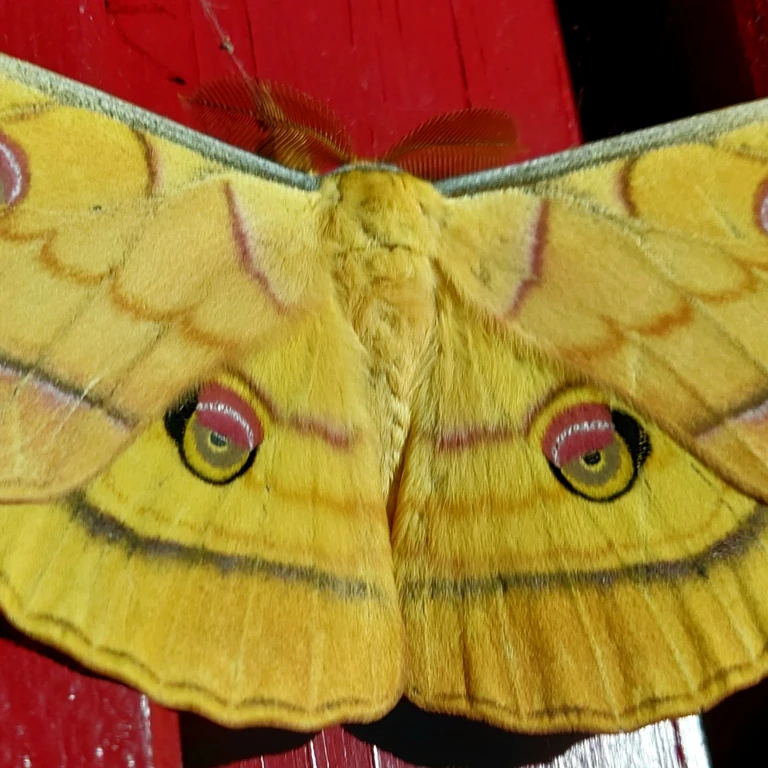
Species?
Antheraea yamamai
